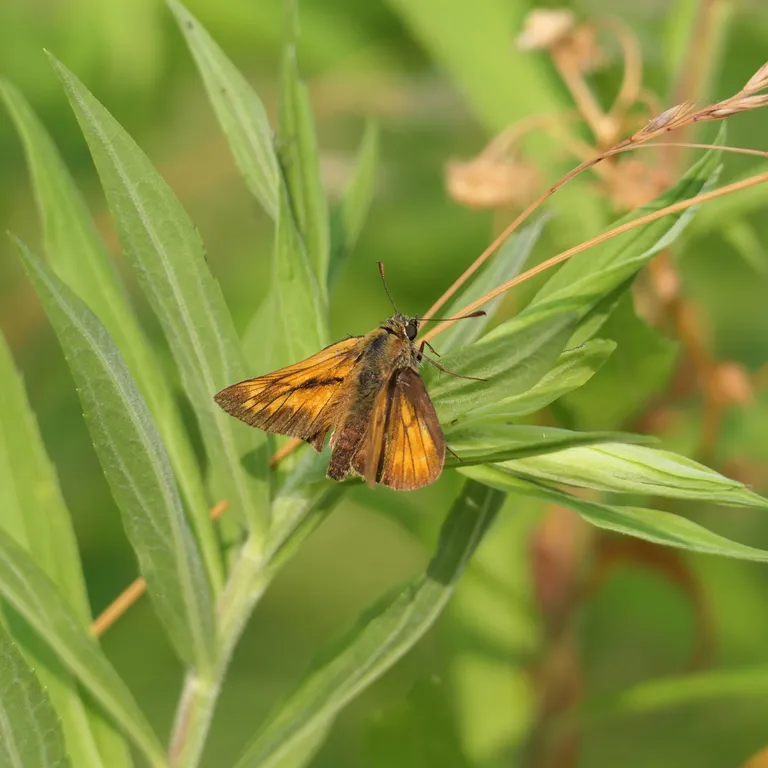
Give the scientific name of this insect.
Ochlodes sylvanus (also Ochlodes venata)
